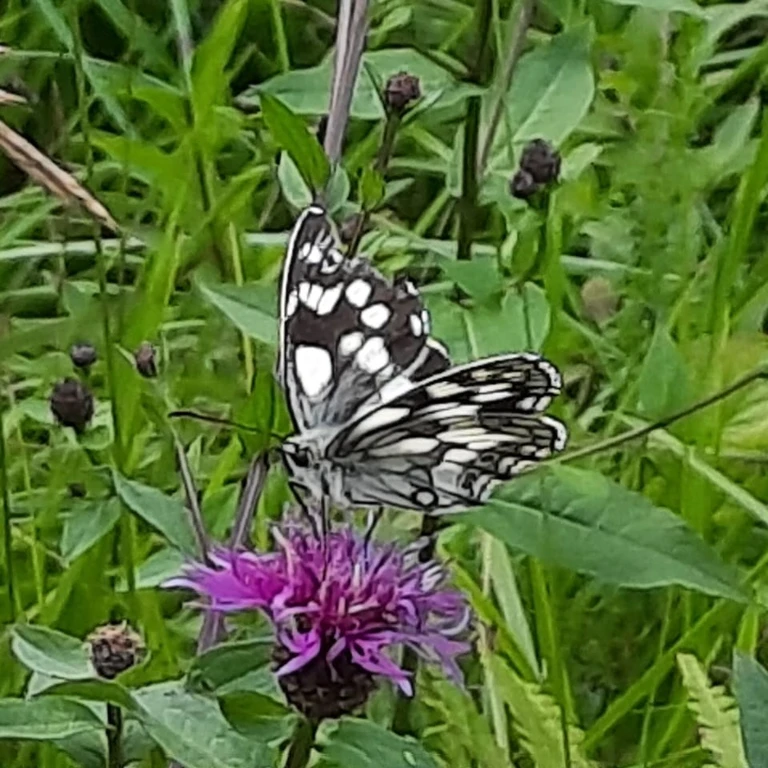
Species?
Melanargia galathea
